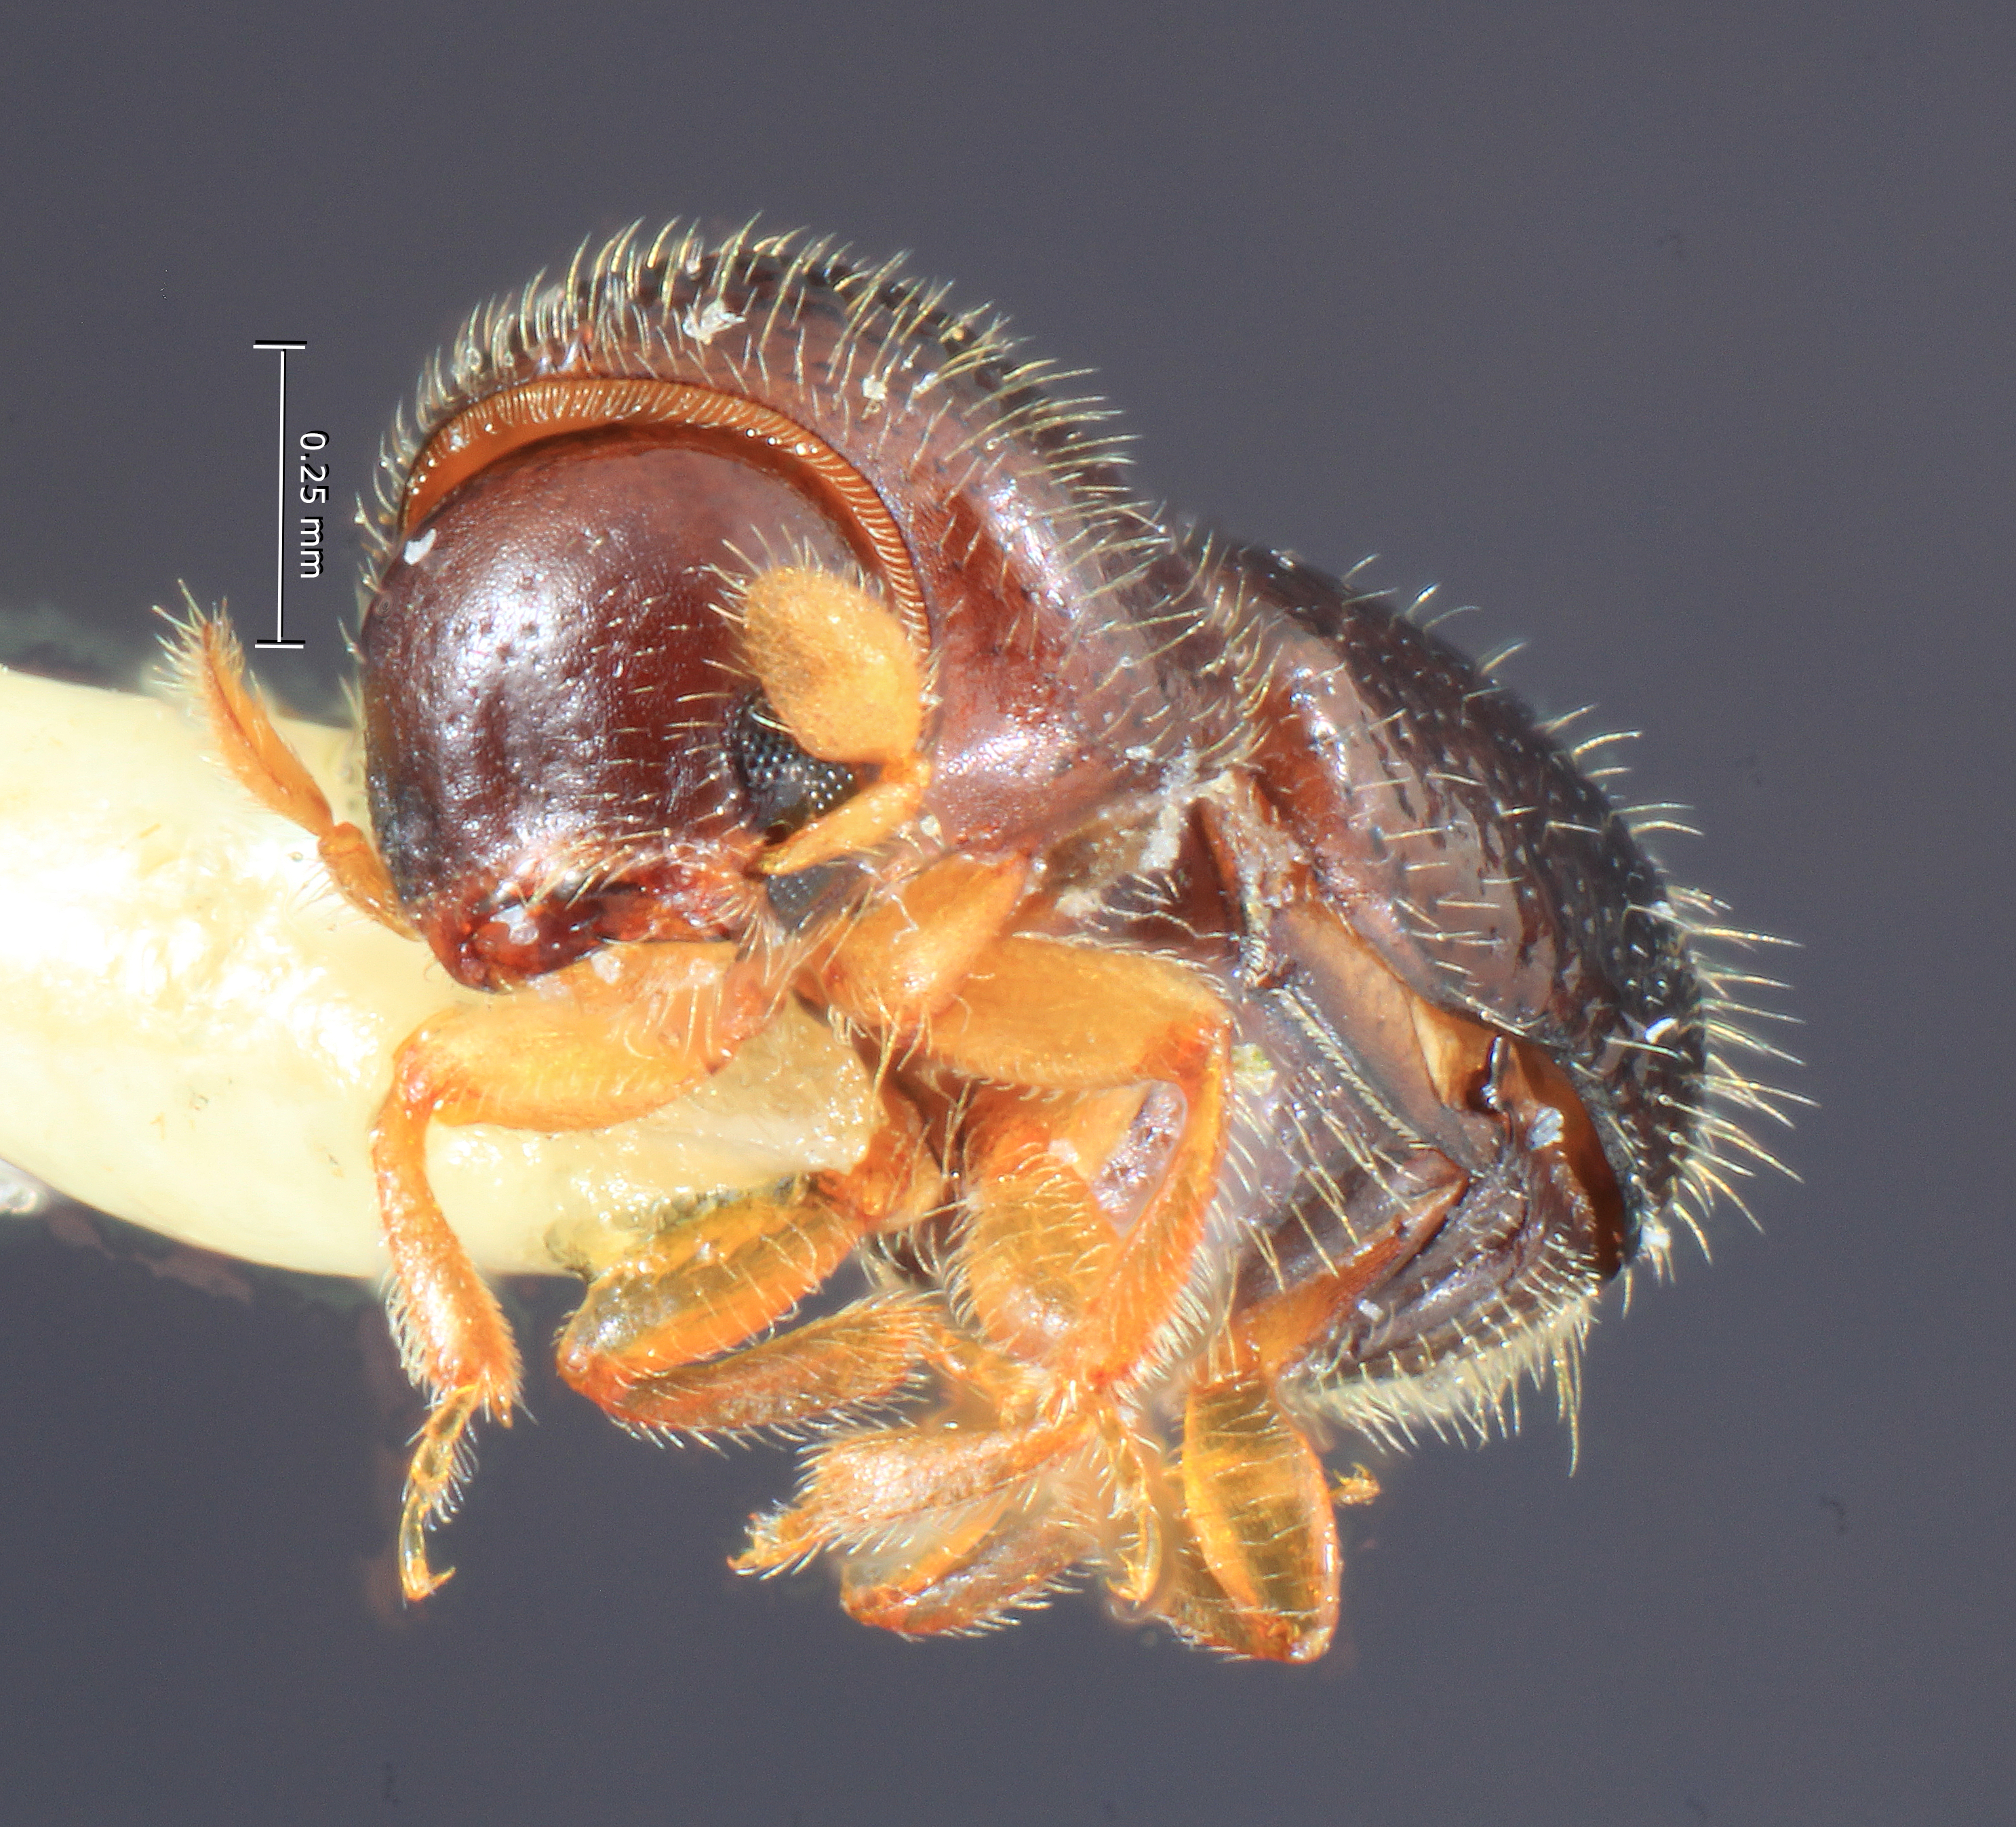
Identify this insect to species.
Corthyloxiphus aztecus
